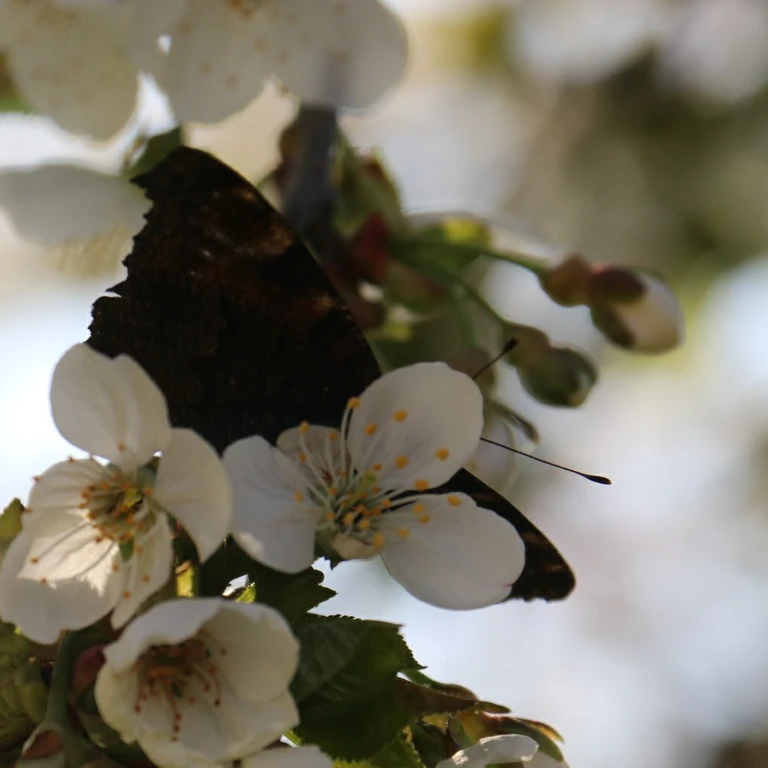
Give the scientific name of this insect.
Aglais io
